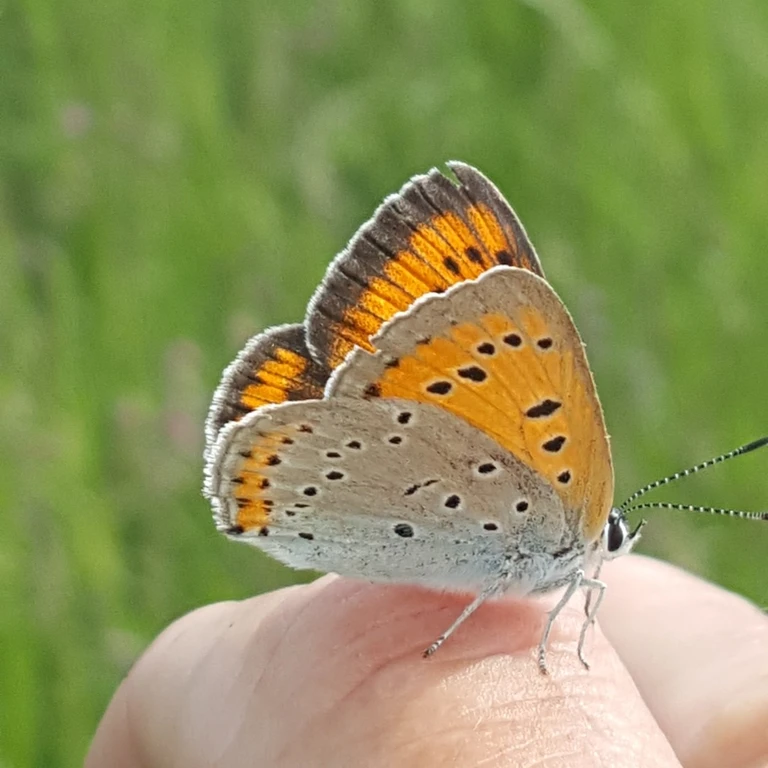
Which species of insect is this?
Lycaena dispar
